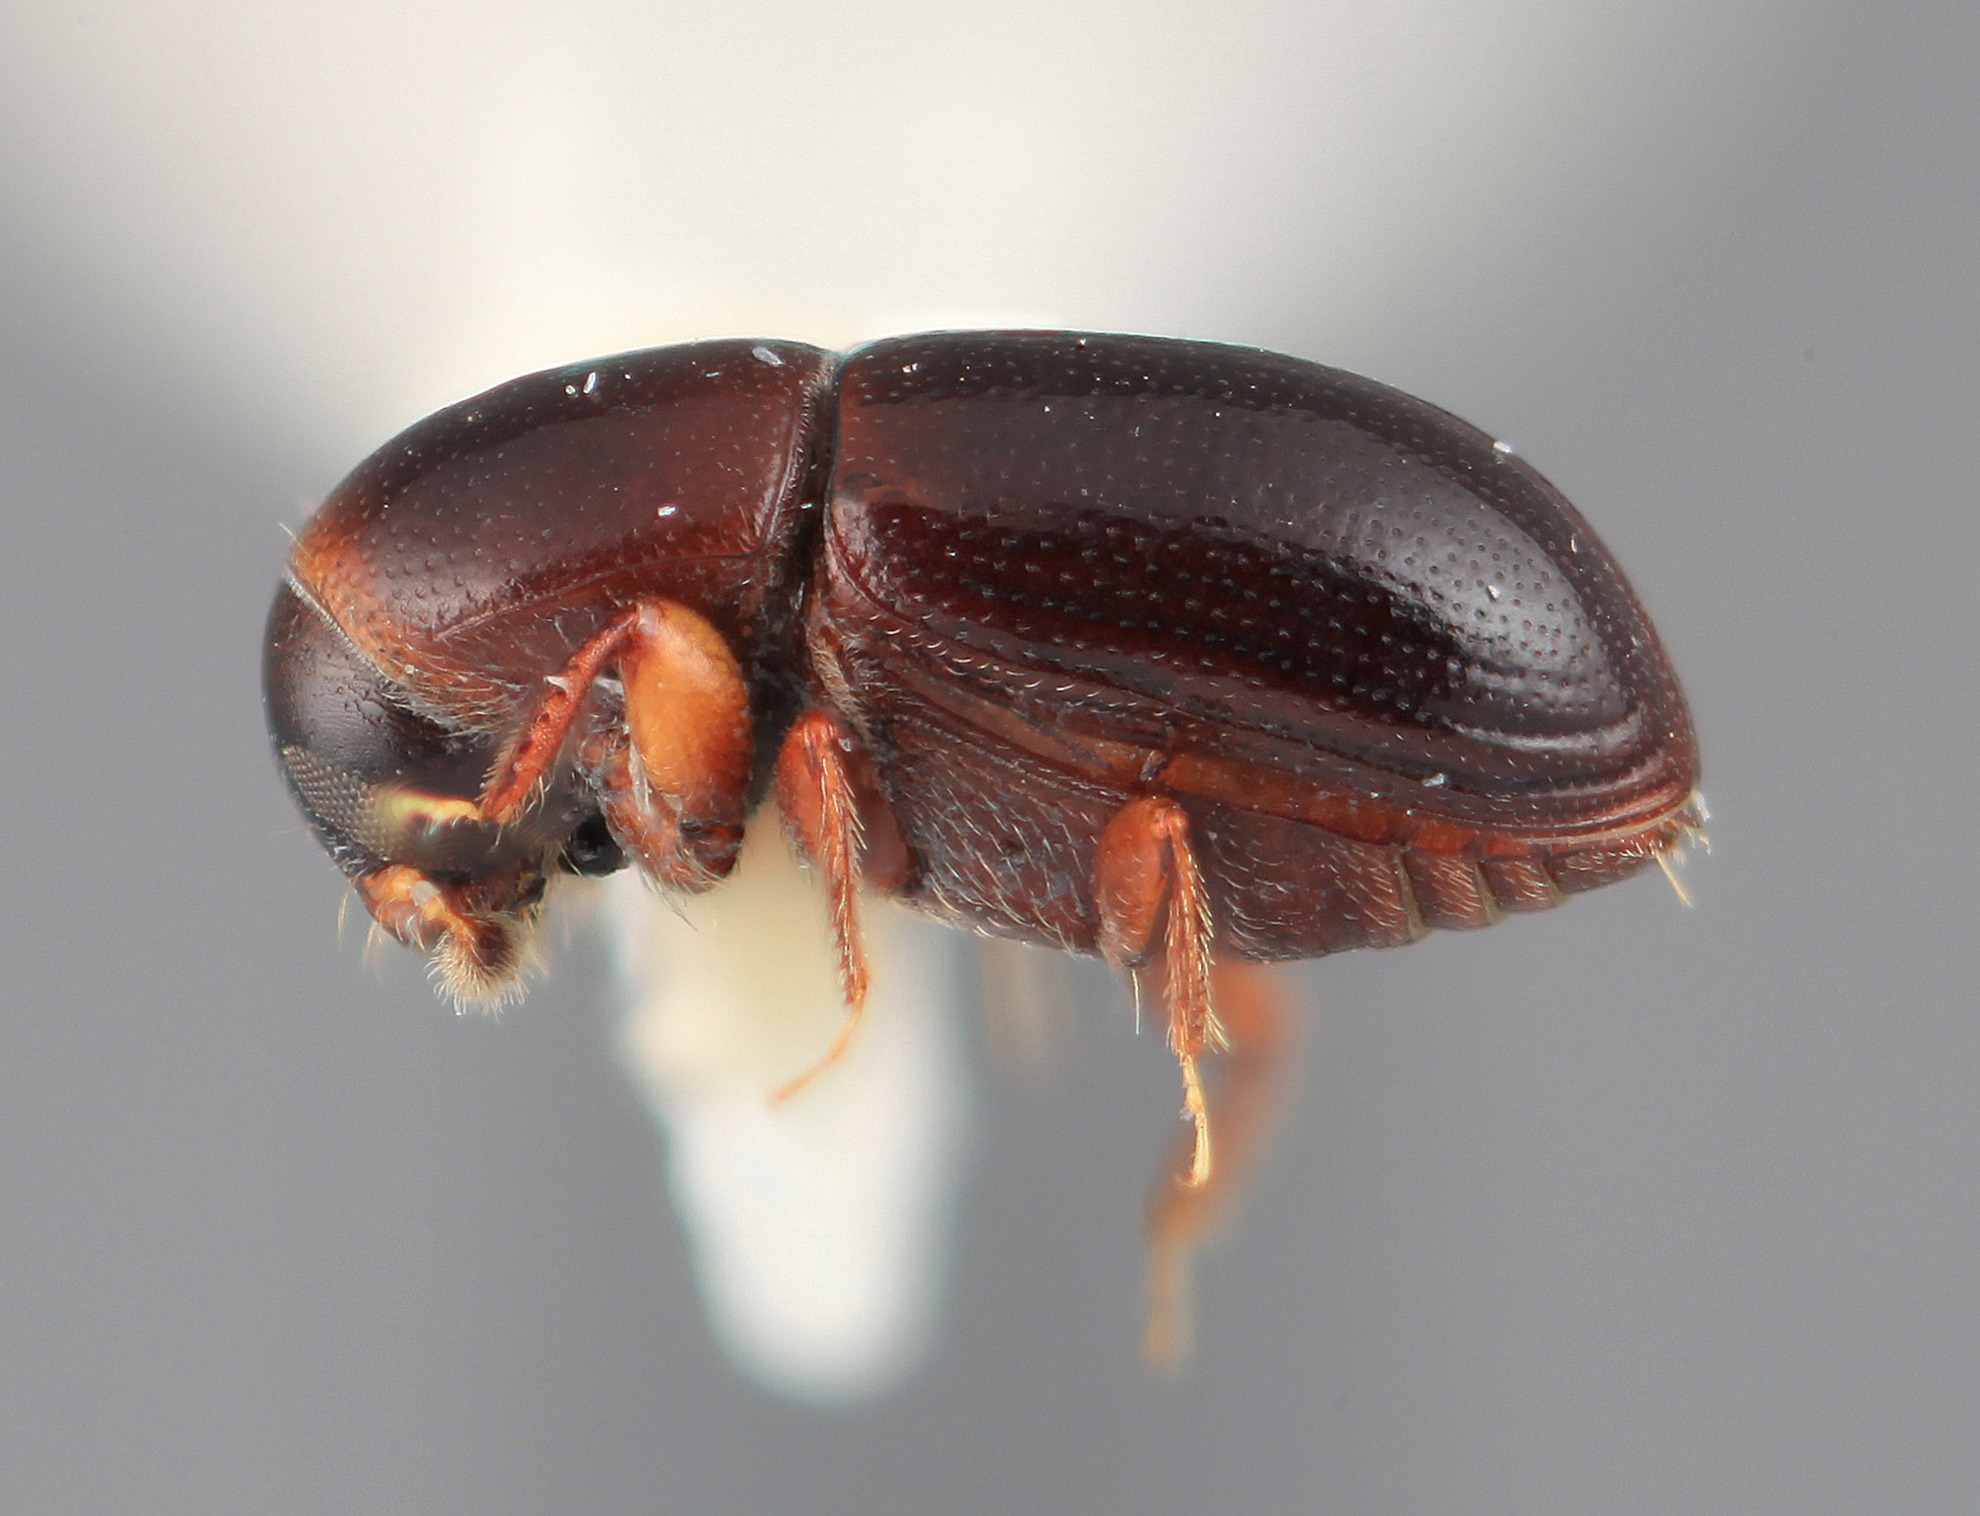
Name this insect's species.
Scolytodes cecropiavorus
